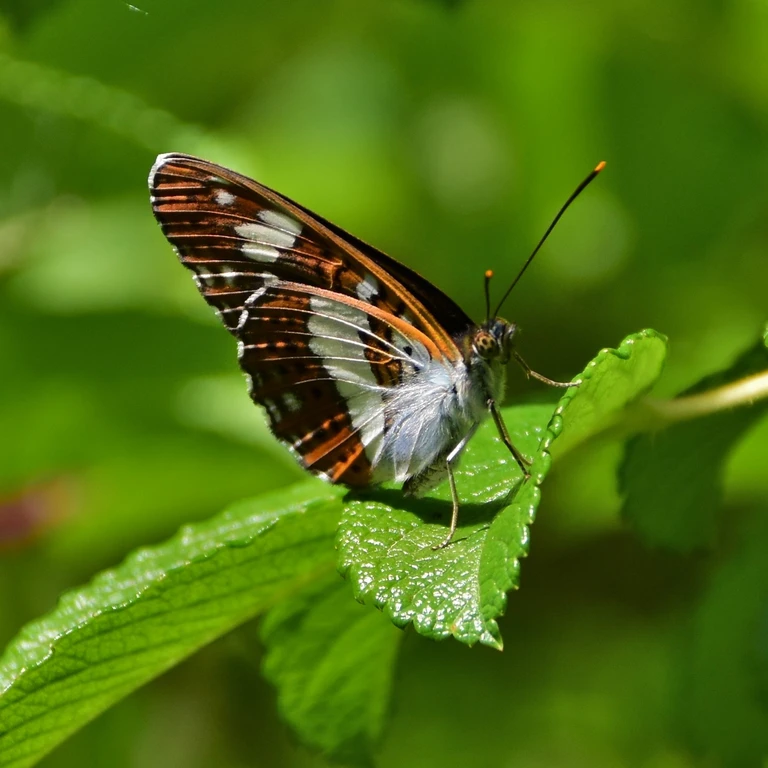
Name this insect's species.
Limenitis camilla (also Ladoga camilla)
